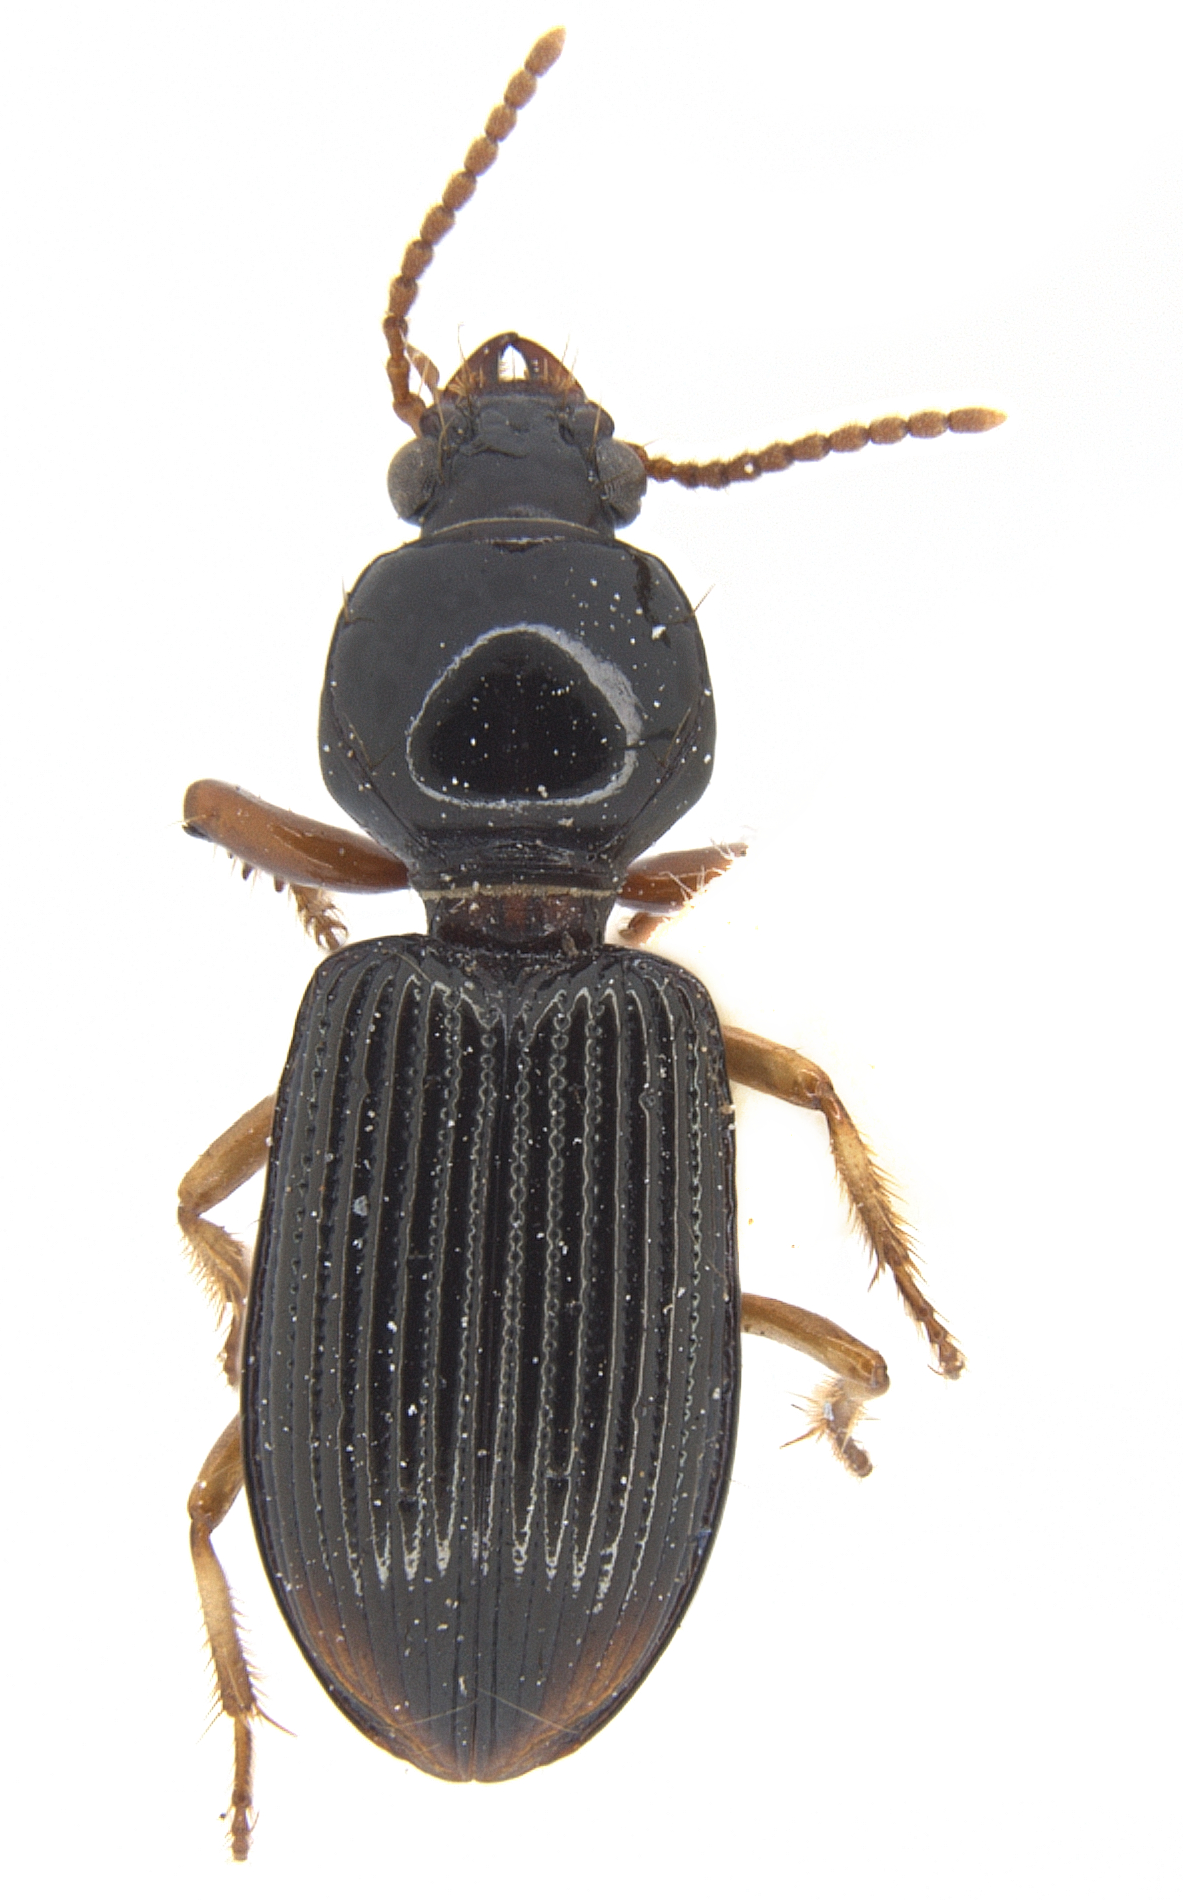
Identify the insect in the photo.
Aspidoglossa curta
